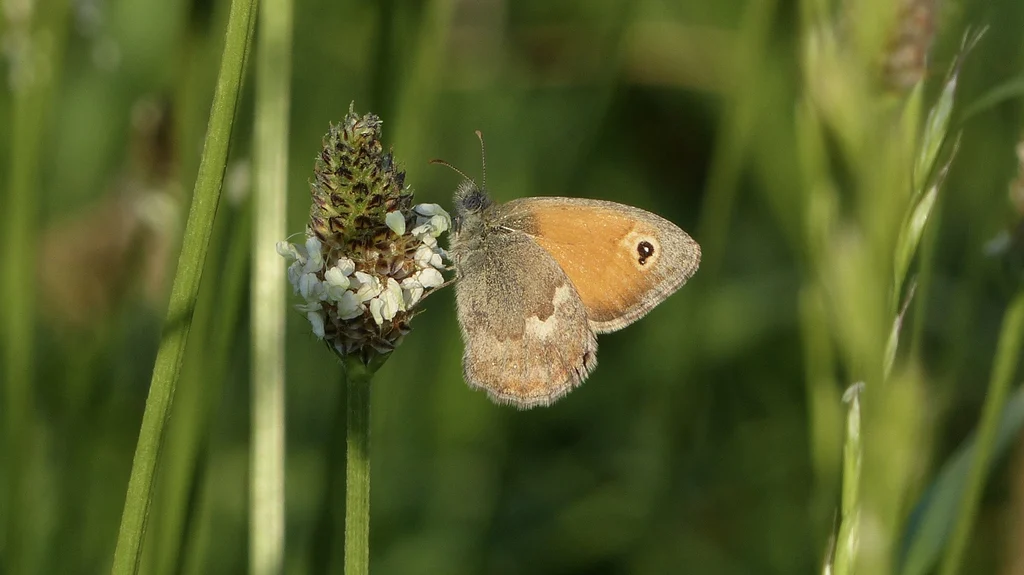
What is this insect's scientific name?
Coenonympha pamphilus
